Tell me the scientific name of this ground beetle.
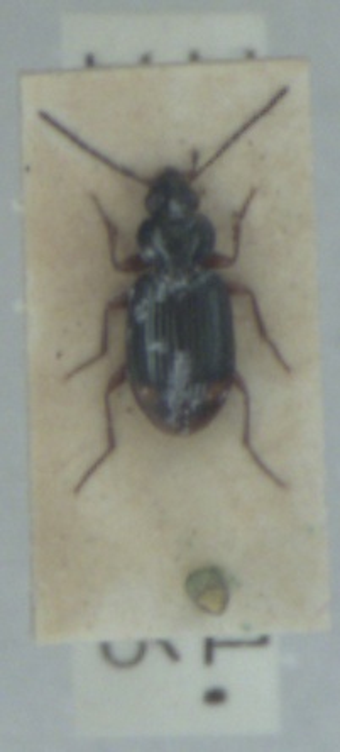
Bembidion biguttatum
